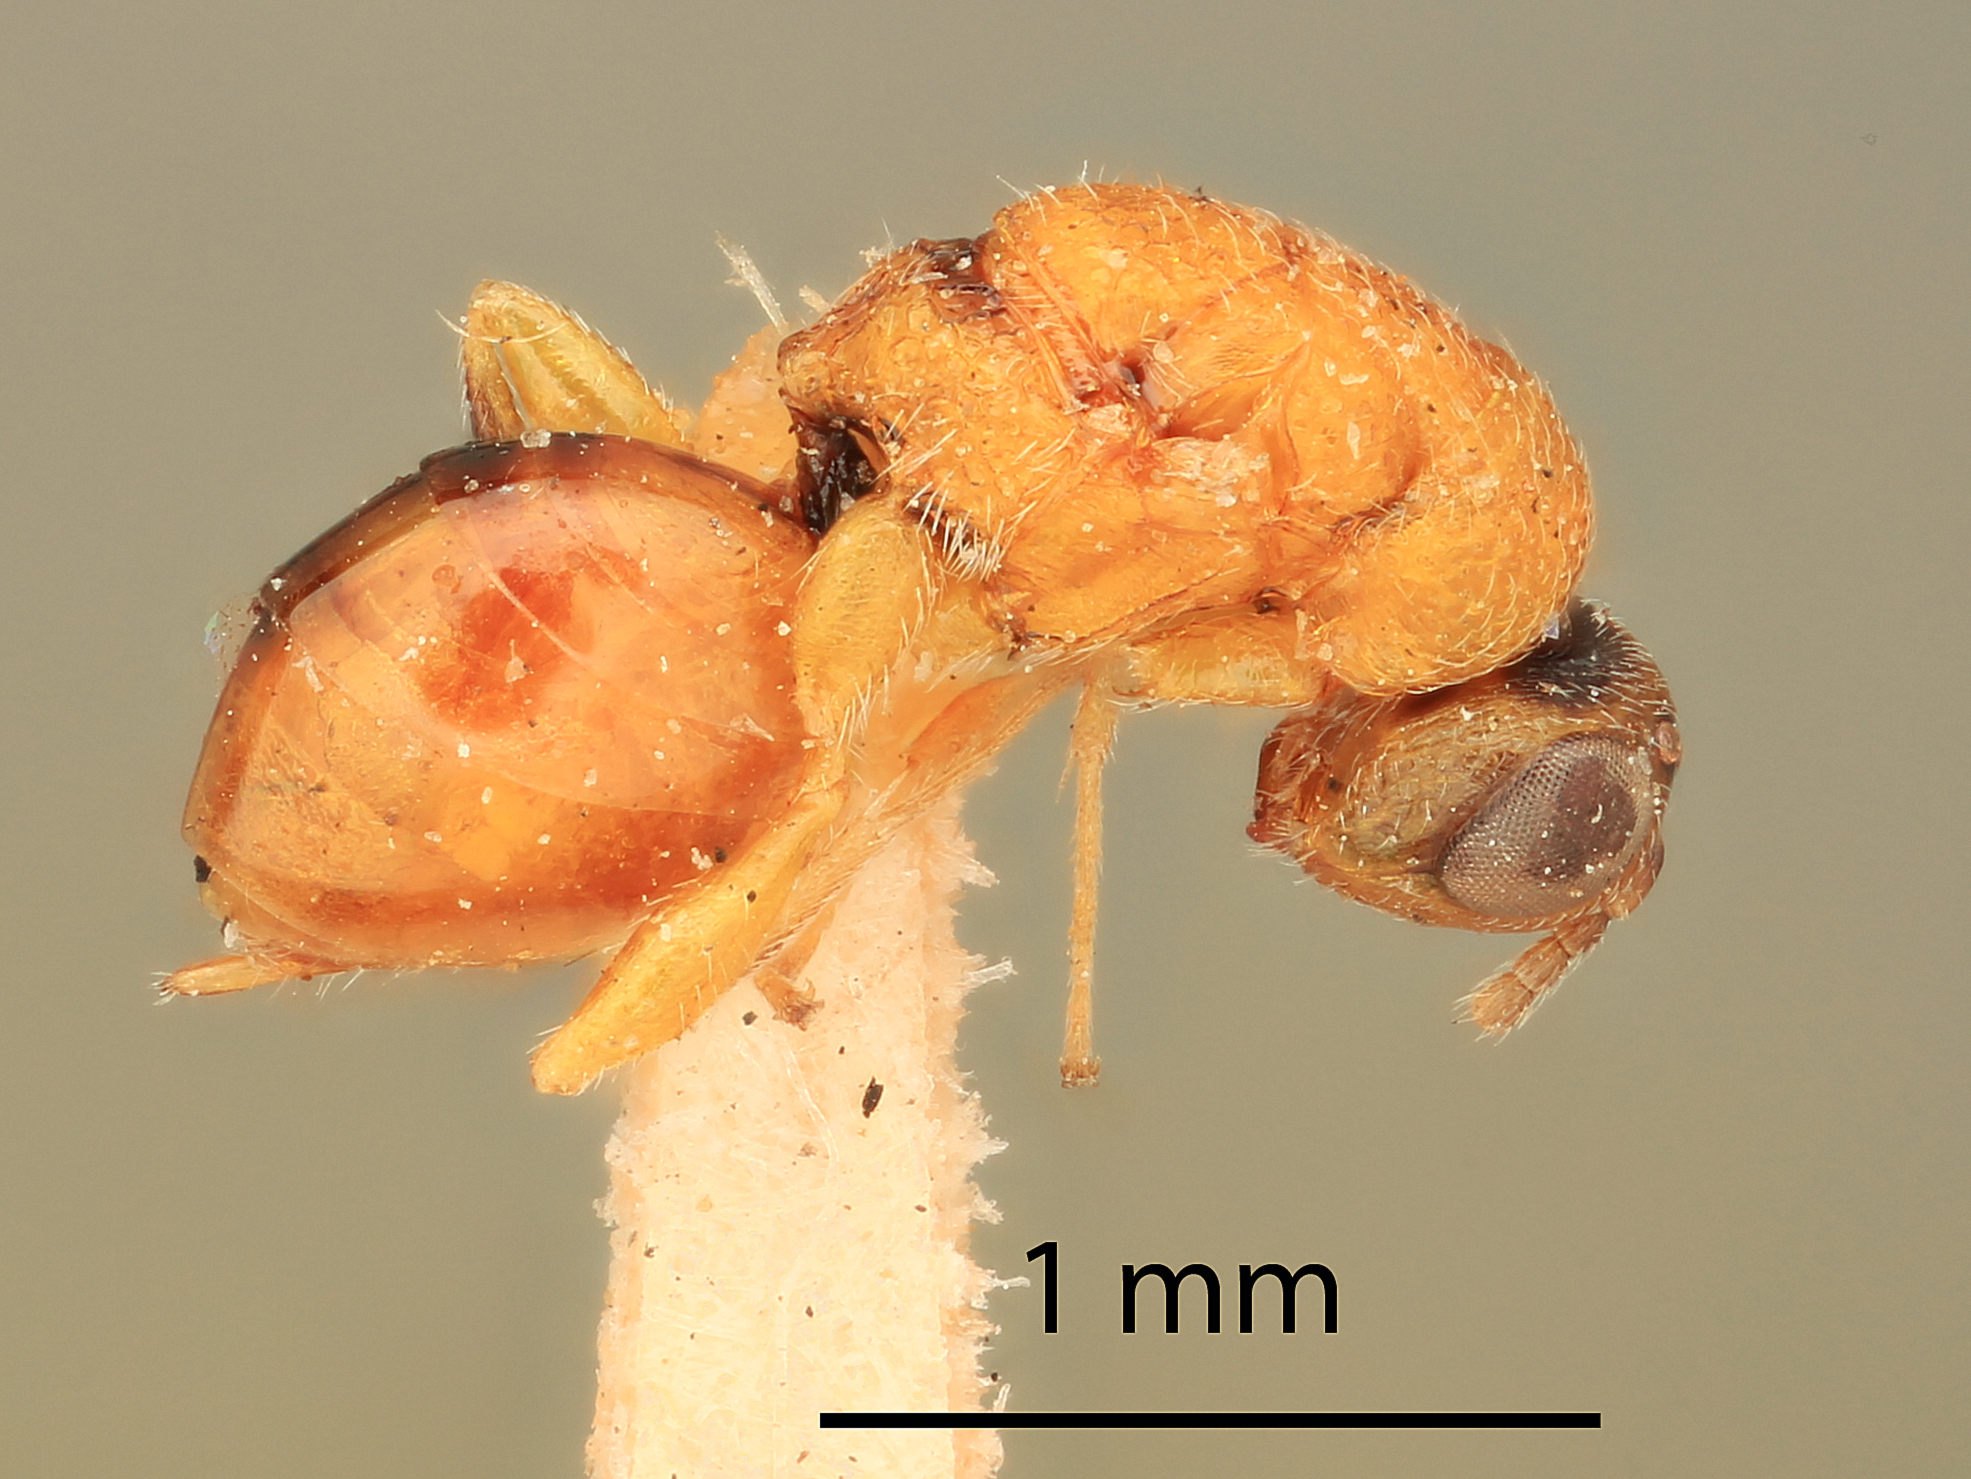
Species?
Decatoma autumnalis
